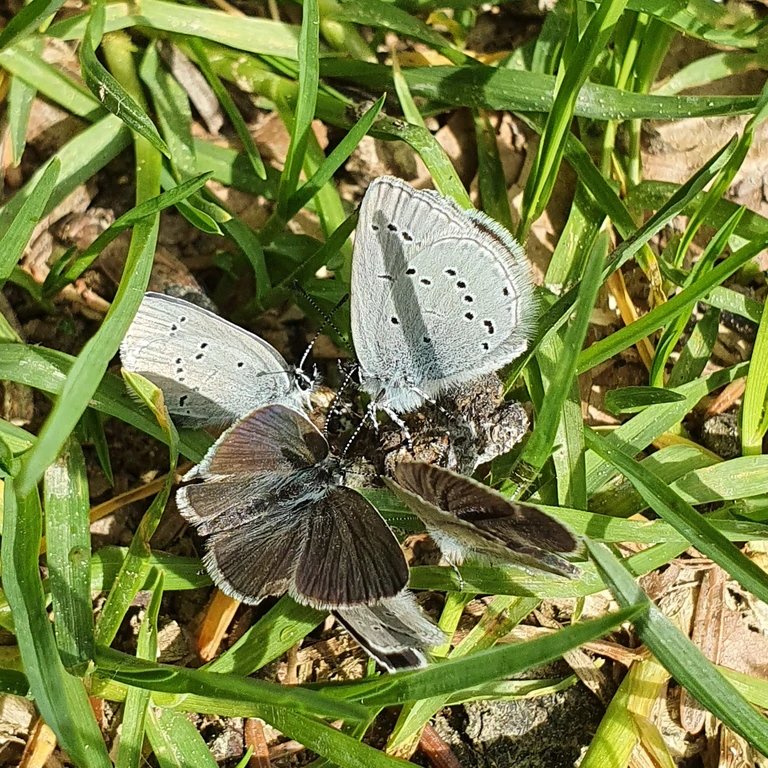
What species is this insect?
Cupido minimus
